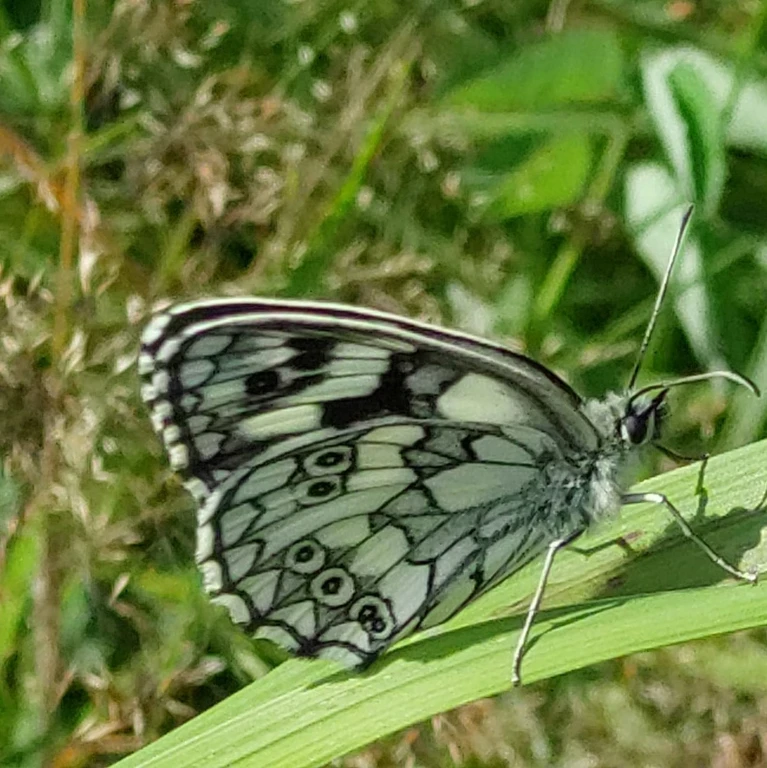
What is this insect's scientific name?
Melanargia galathea
